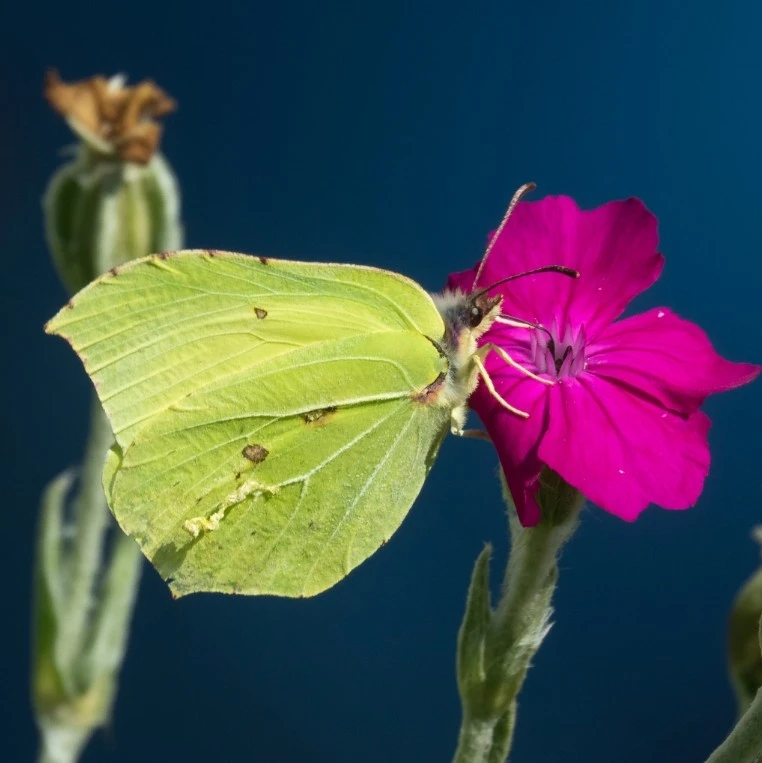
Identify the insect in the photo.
Gonepteryx rhamni
